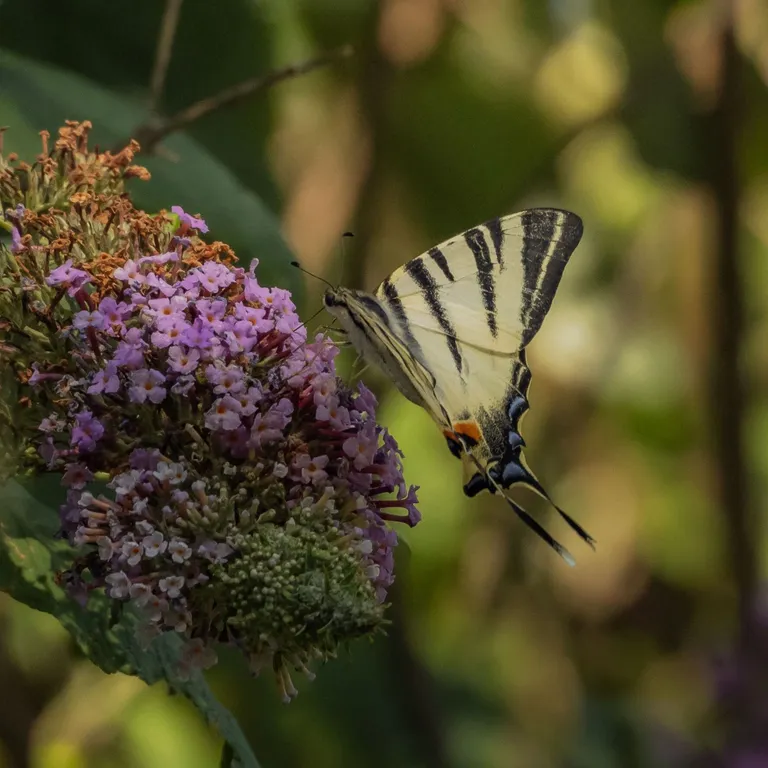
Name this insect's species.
Iphiclides podalirius
